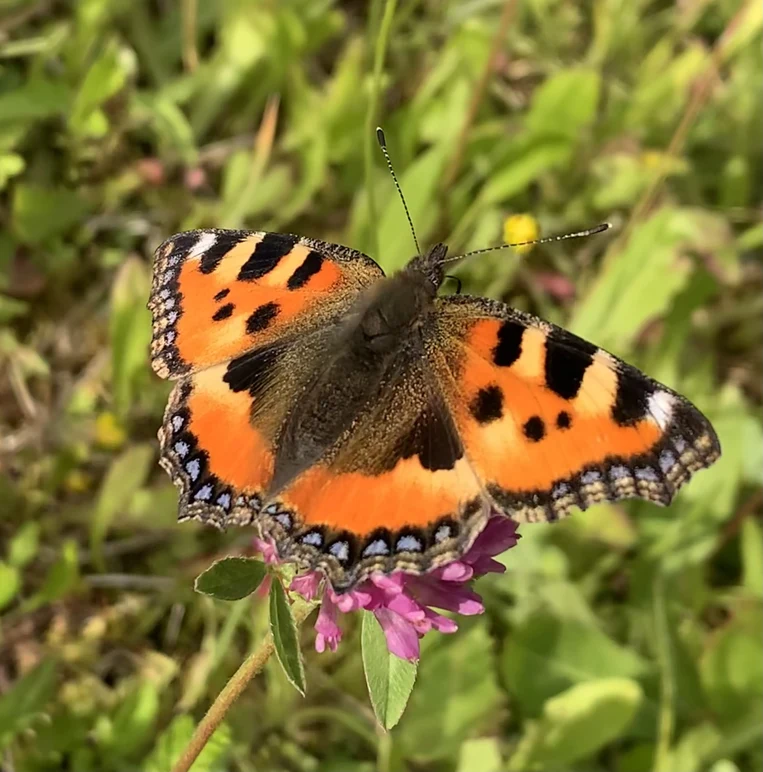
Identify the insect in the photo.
Aglais urticae
